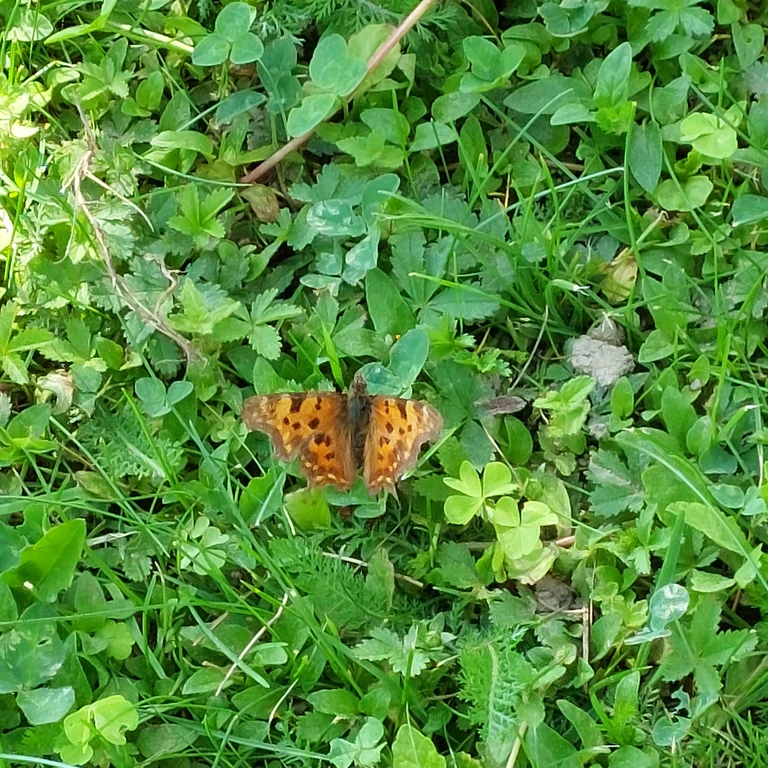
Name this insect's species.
Polygonia c-album
